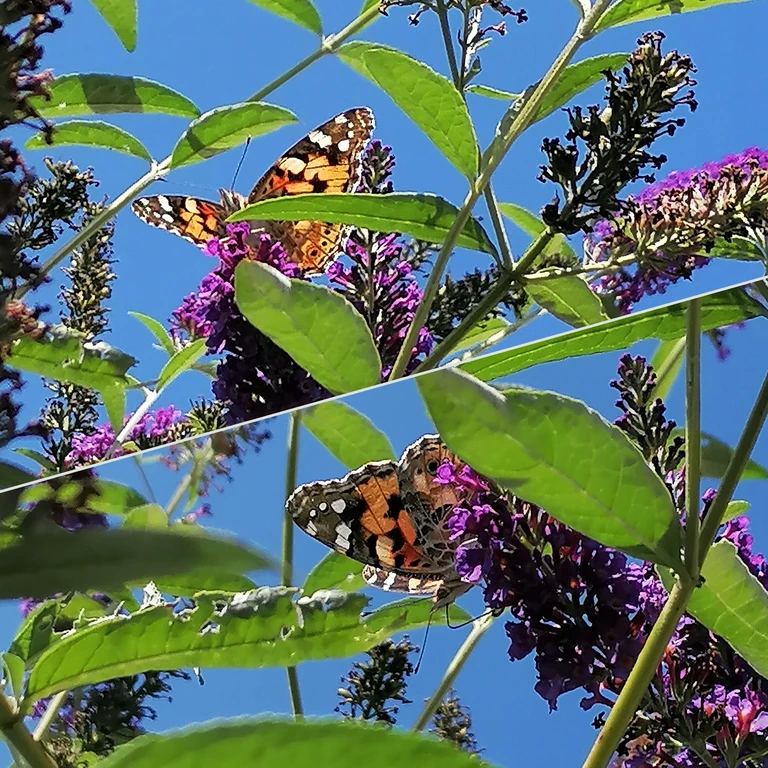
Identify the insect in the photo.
Vanessa cardui
